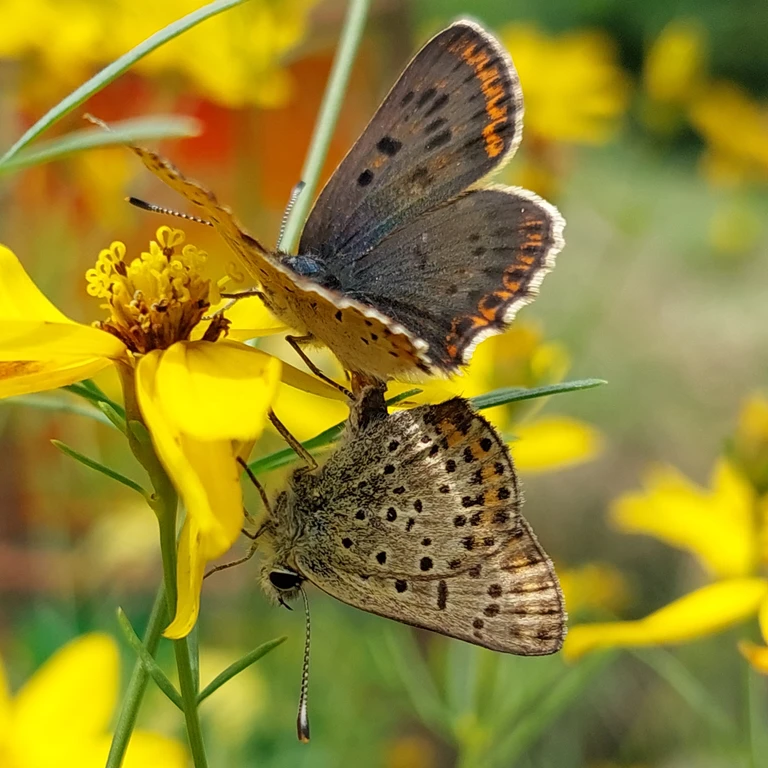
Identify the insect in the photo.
Lycaena tityrus (also Loweia tityrus)
